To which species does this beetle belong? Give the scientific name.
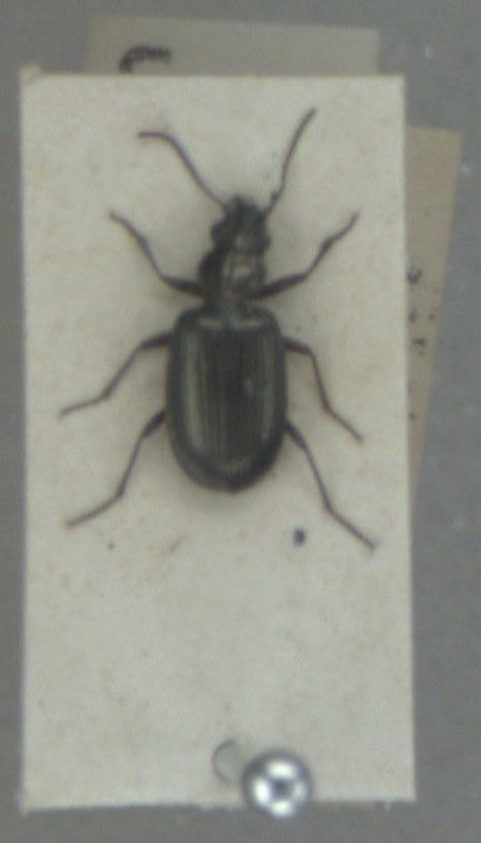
Bembidion punctulatum
